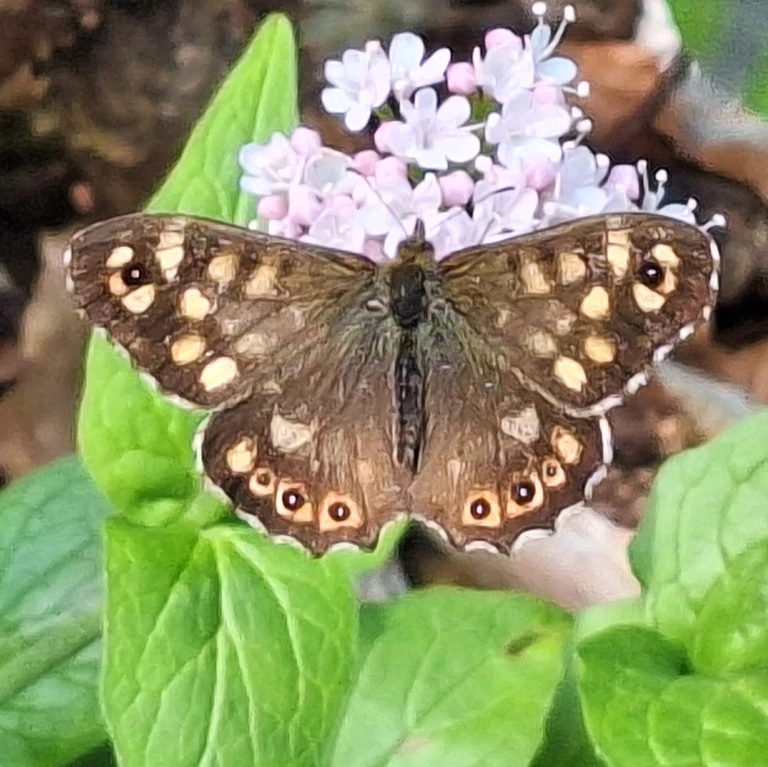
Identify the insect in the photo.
Pararge aegeria
